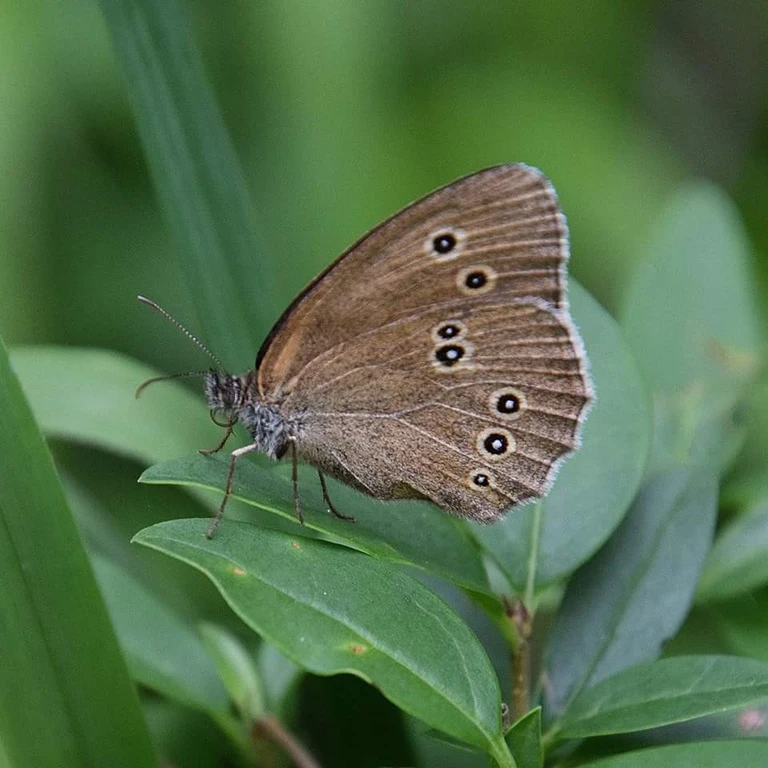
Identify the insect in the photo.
Aphantopus hyperantus
